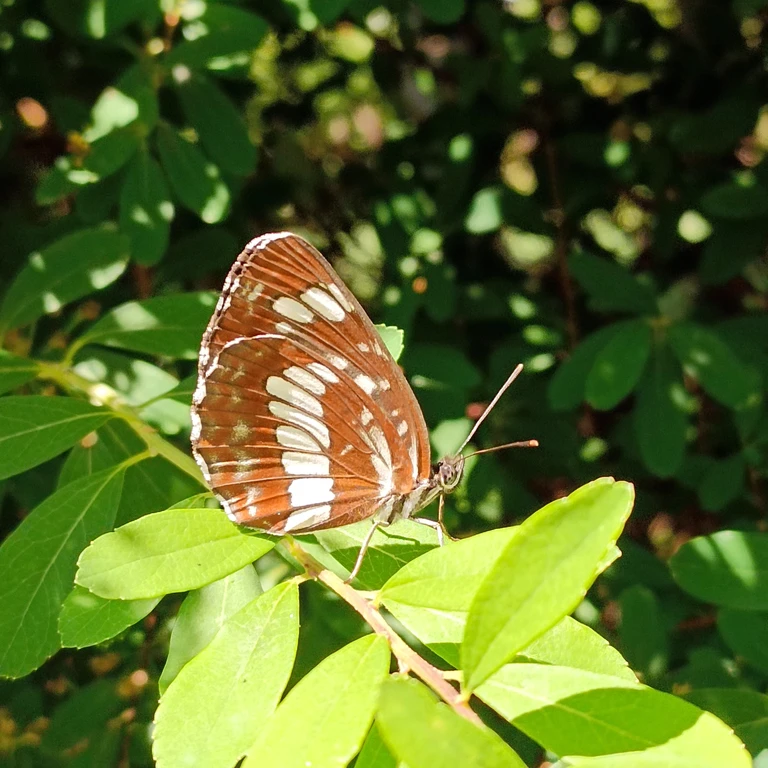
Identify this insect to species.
Neptis rivularis
